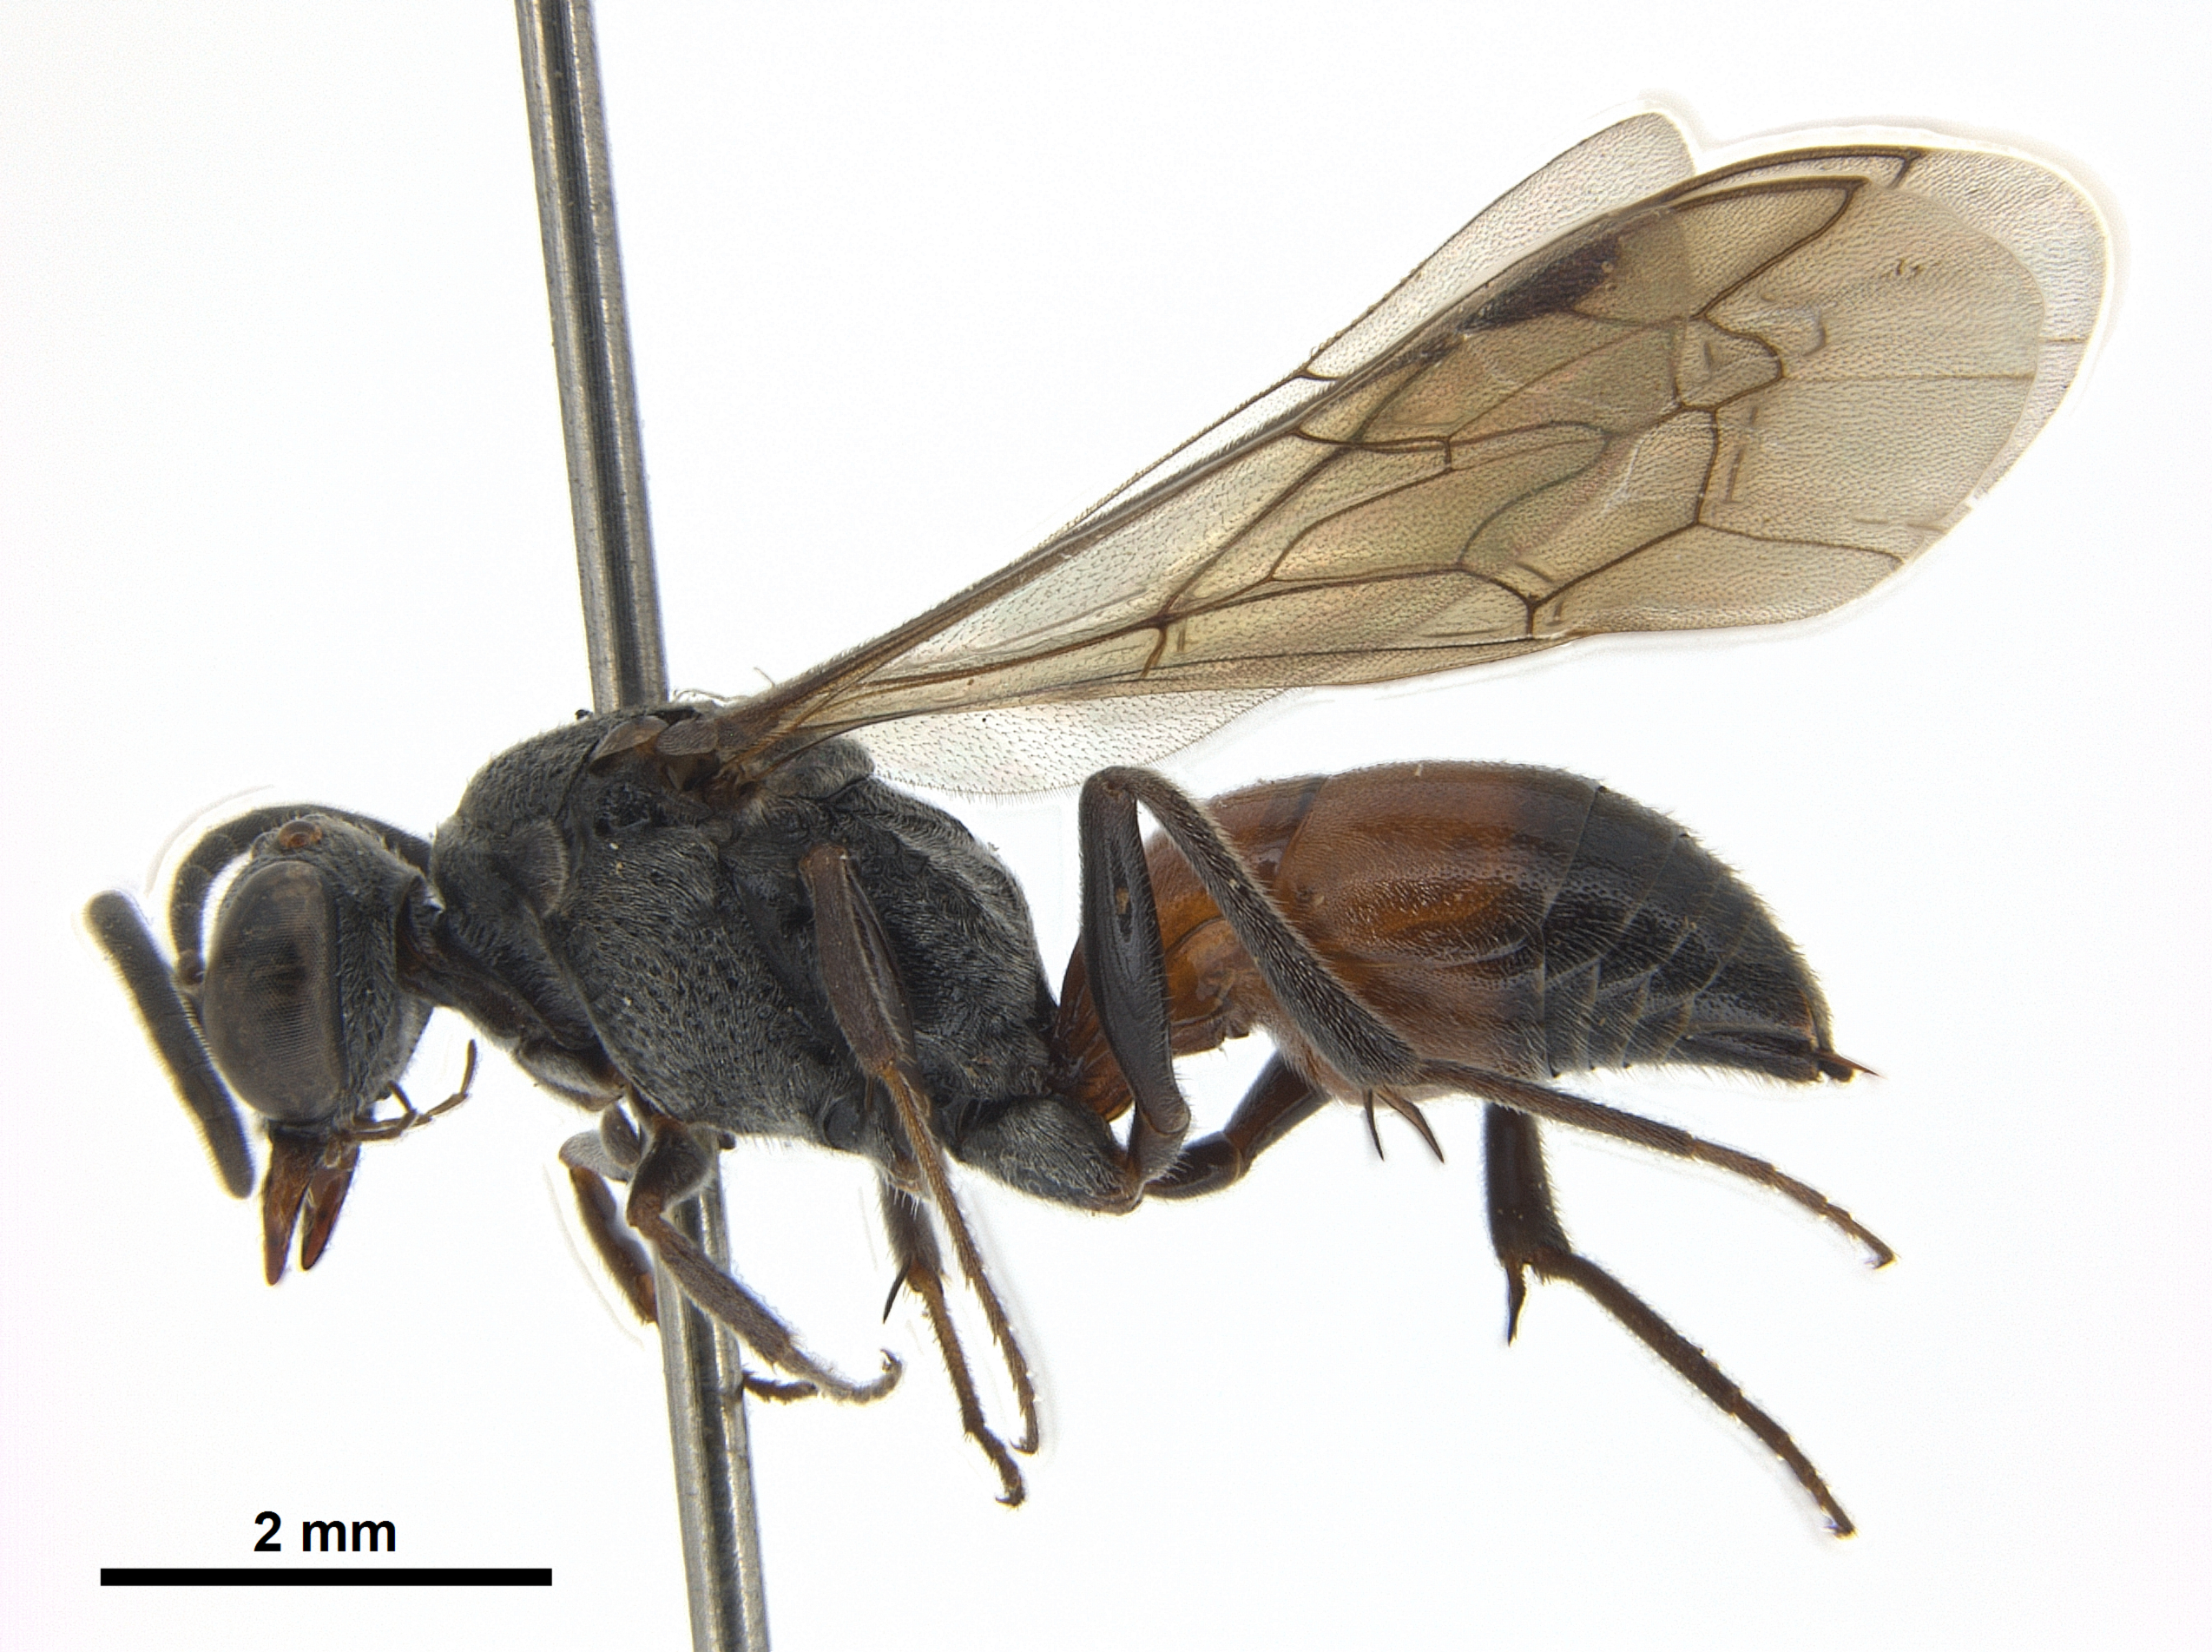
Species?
Nippononysson rufopictus
